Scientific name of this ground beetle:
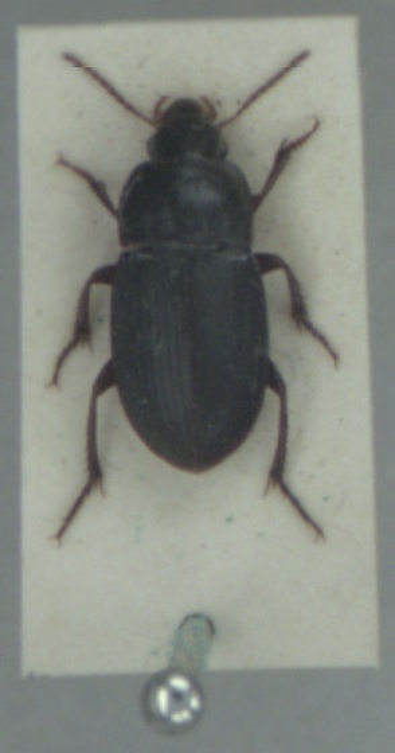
Harpalus anxius
